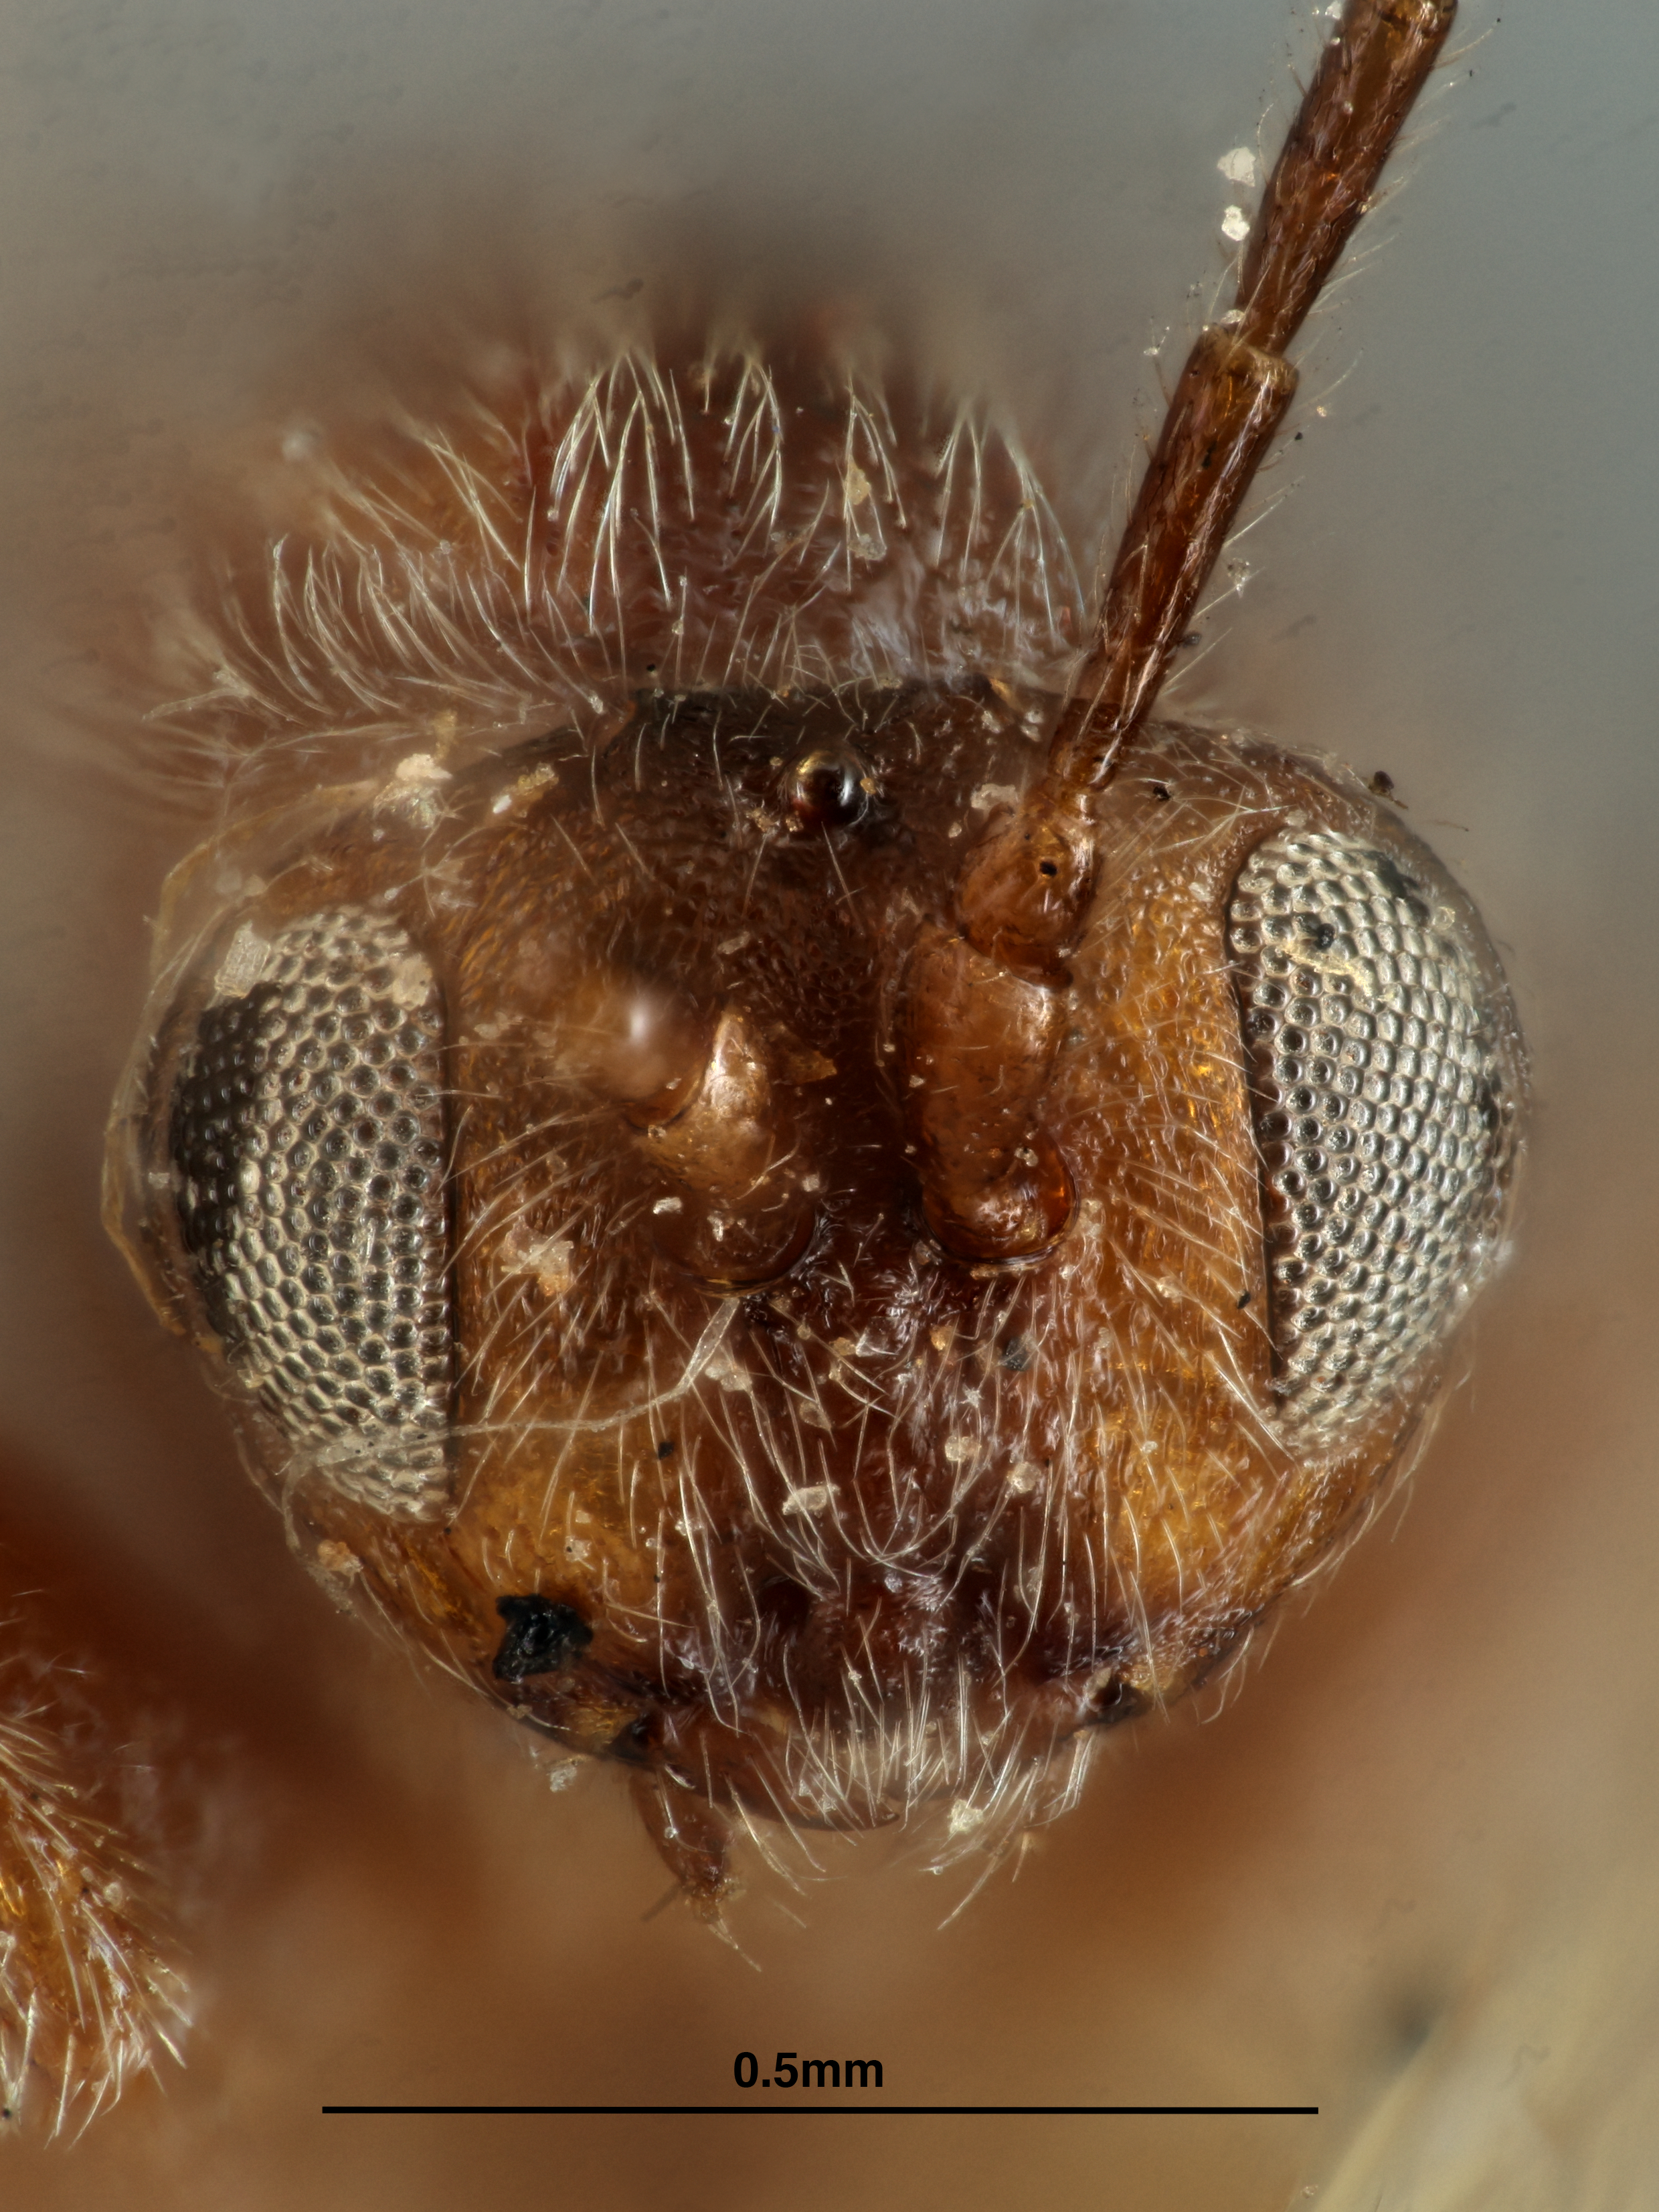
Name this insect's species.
Dryophanta clavula
